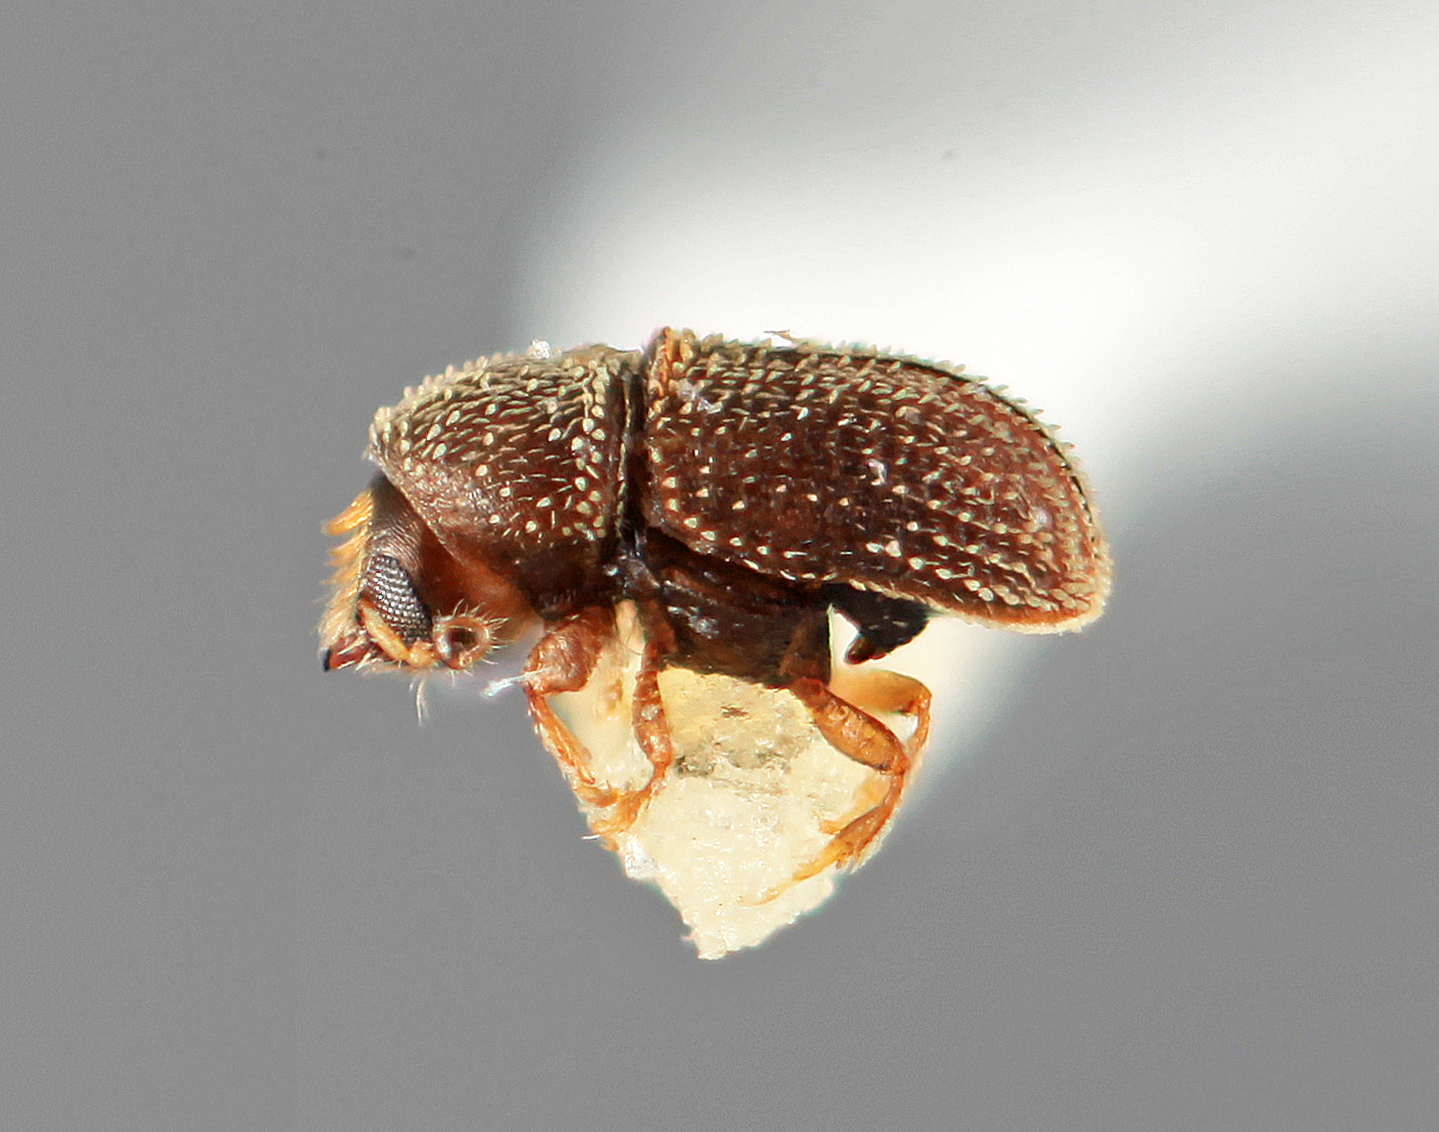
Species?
Liparthrum meridensis
